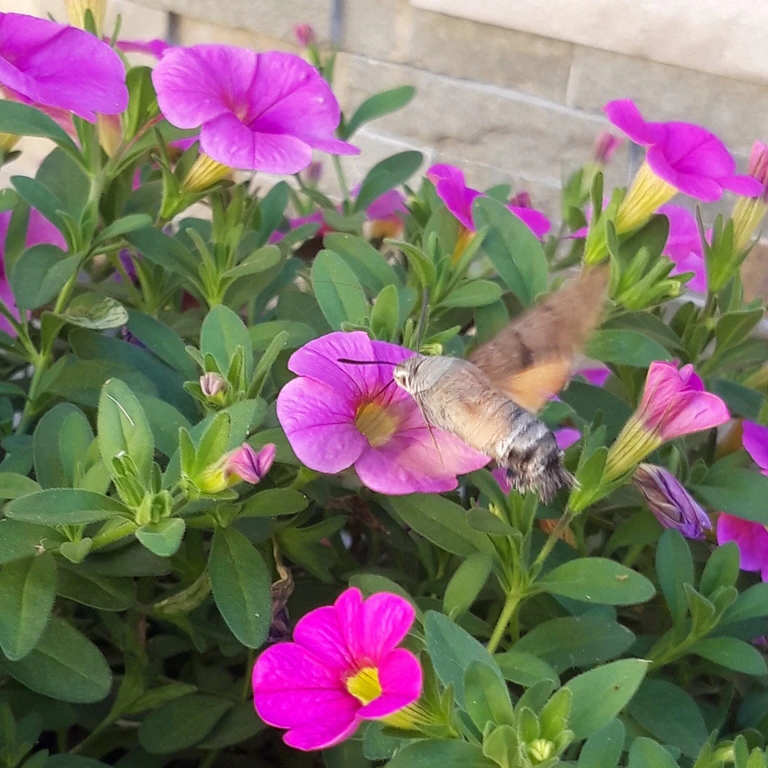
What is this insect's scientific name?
Macroglossum stellatarum
